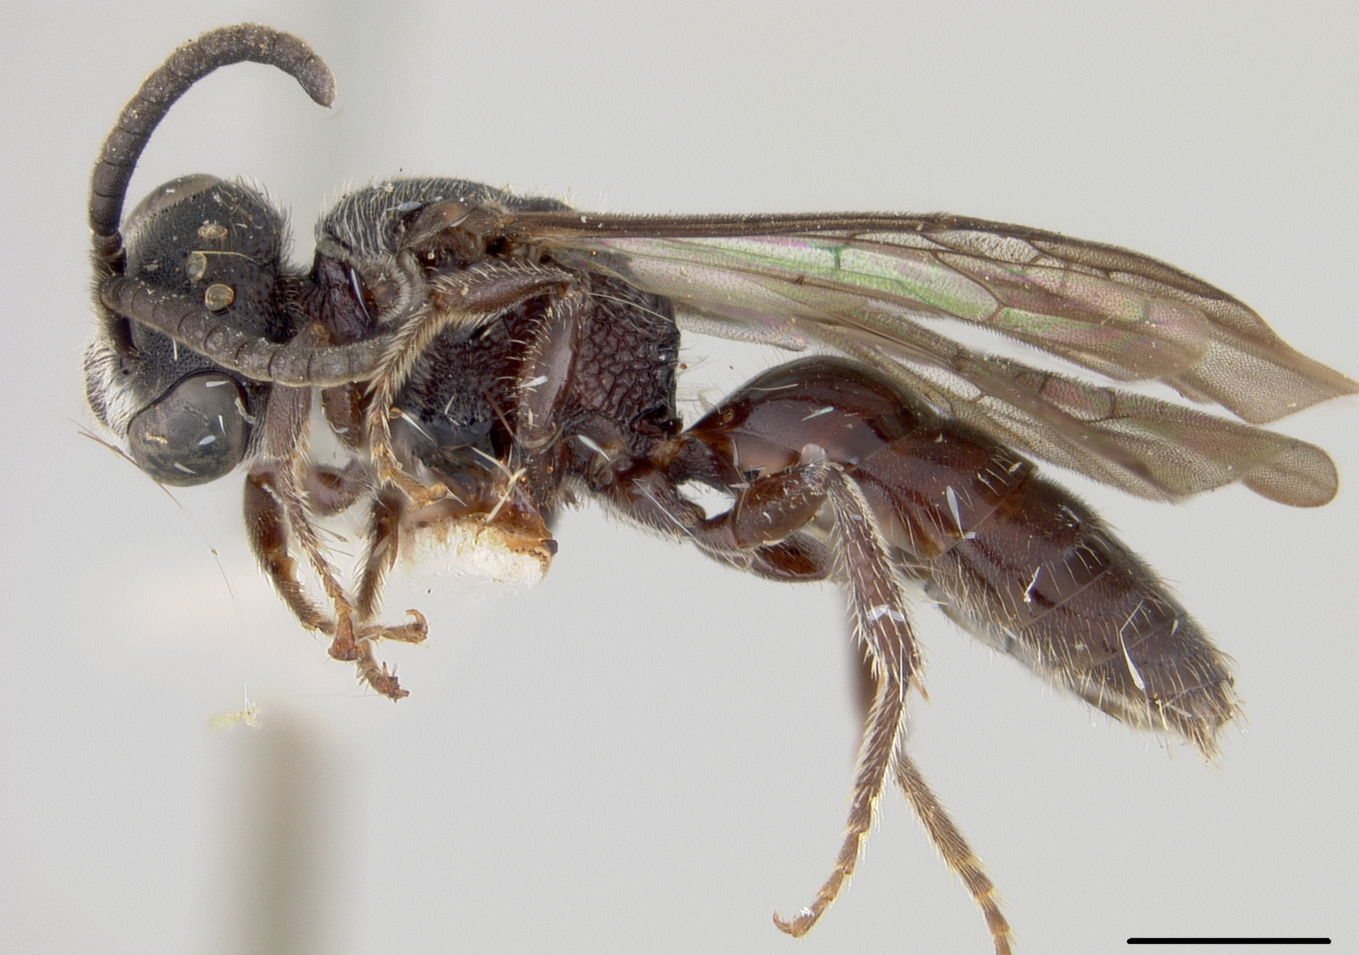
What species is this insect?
Halictus cordovensis
